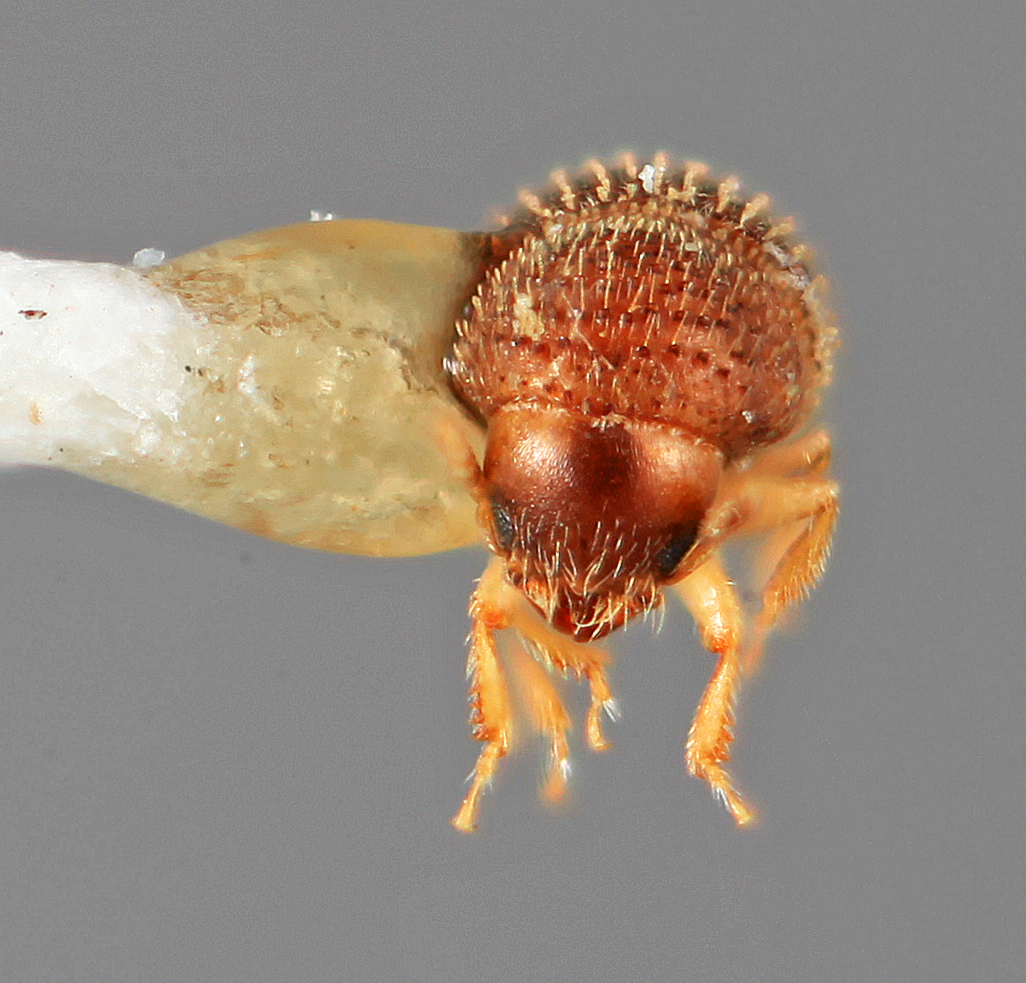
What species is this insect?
Hypothenemus nanellus
